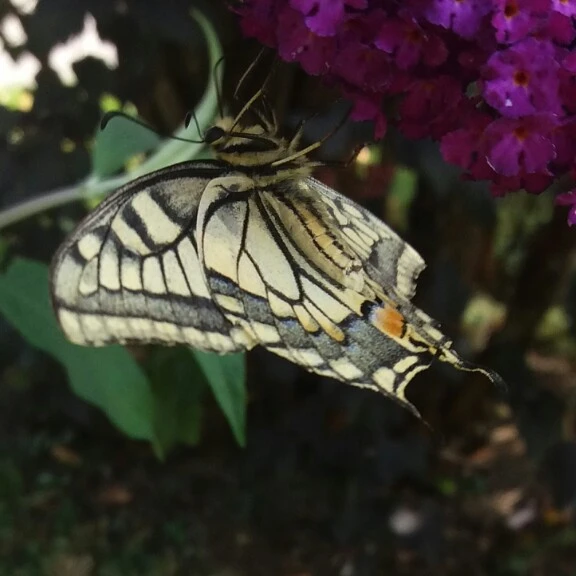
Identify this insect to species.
Papilio machaon
